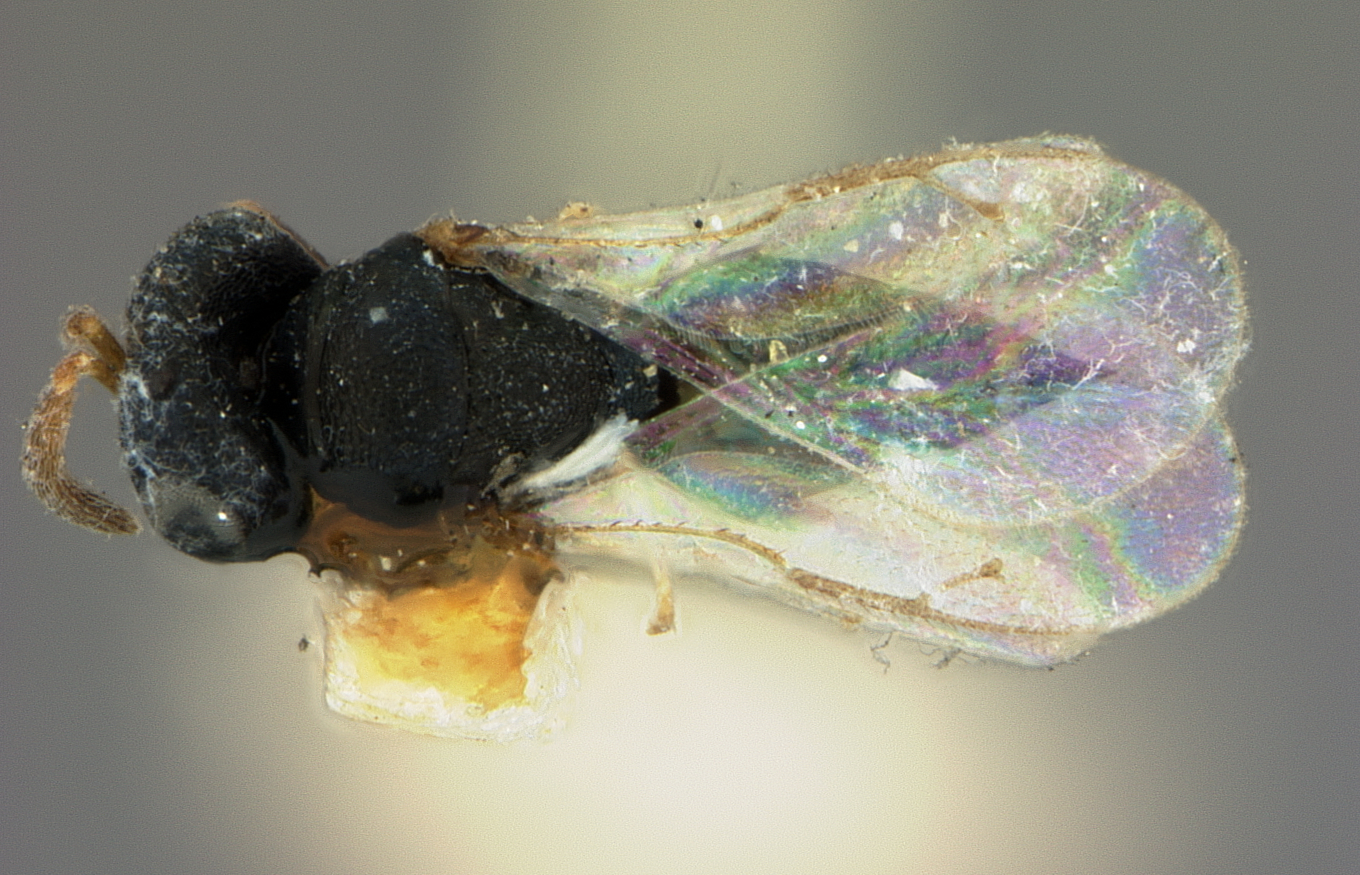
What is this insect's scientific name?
Scymnophagus townsendi
